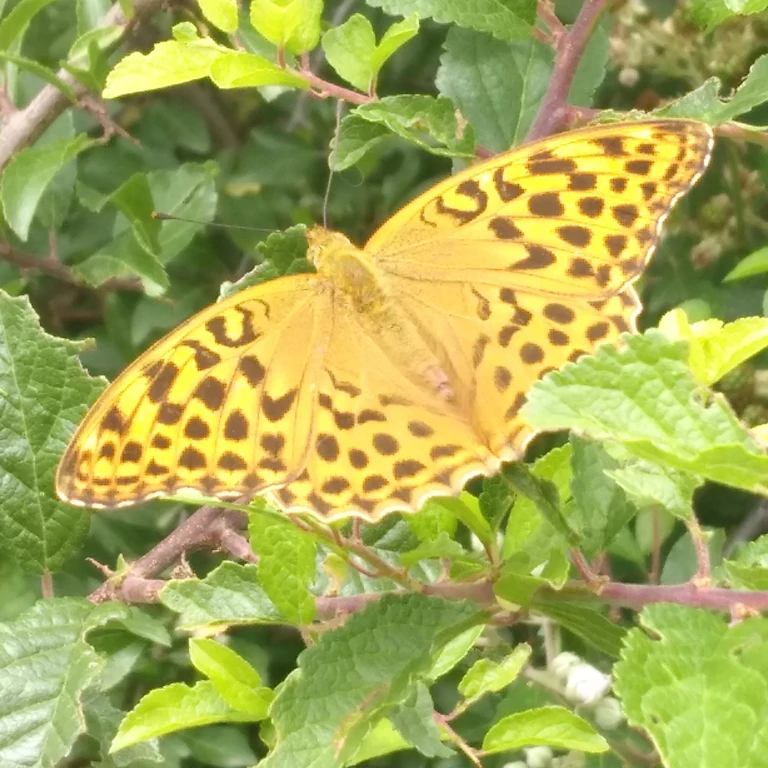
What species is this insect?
Argynnis paphia
